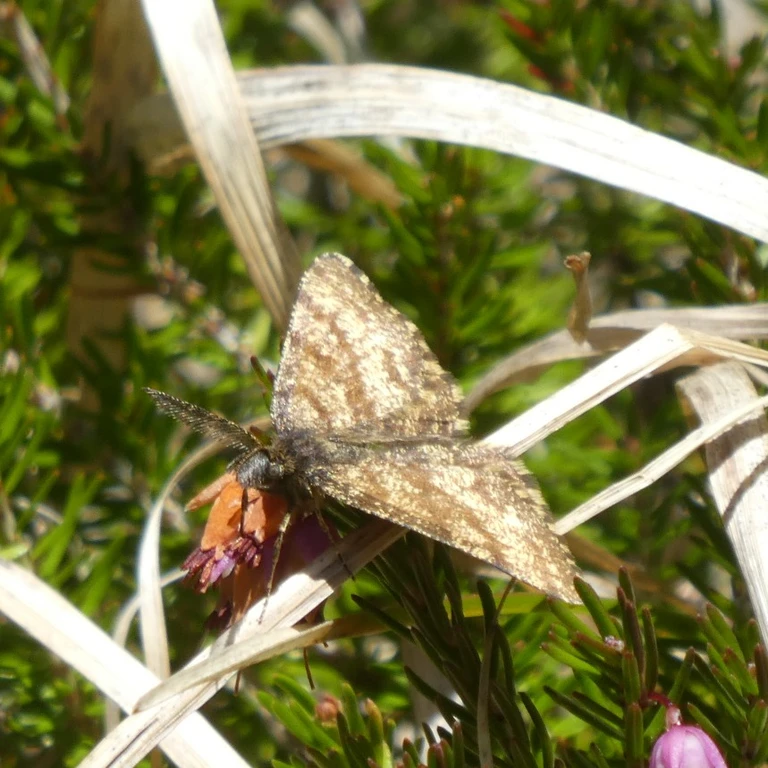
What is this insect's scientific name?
Ematurga atomaria
